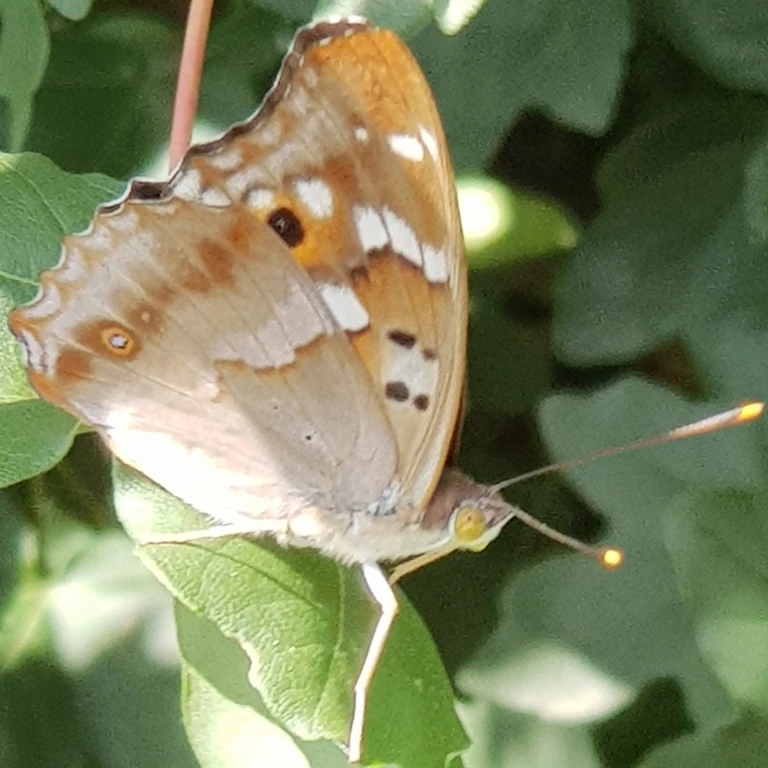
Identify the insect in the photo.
Apatura ilia
